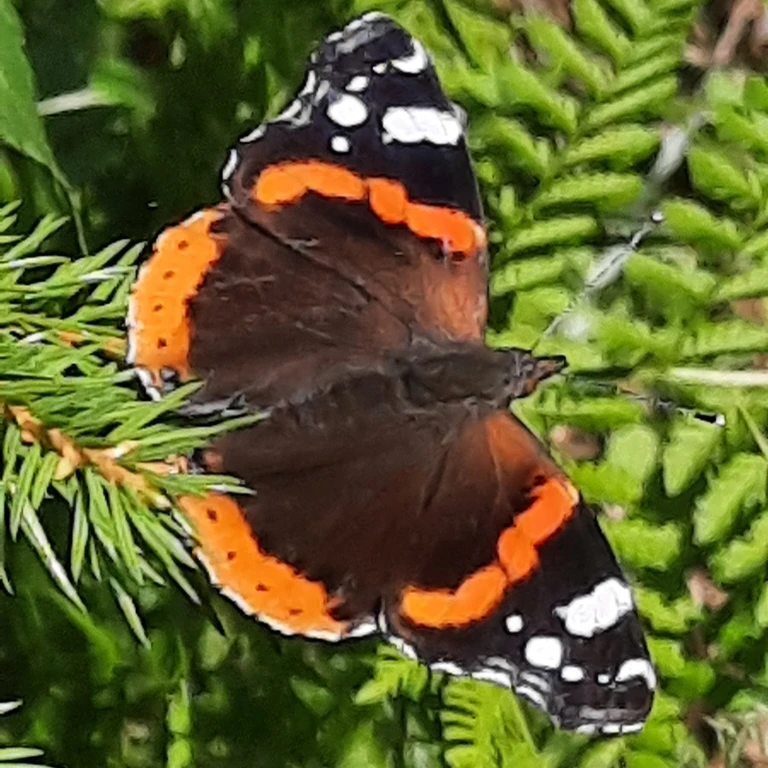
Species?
Vanessa atalanta
